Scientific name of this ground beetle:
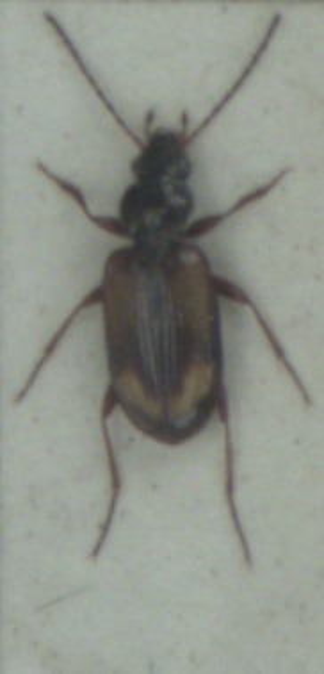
Bembidion femoratum
